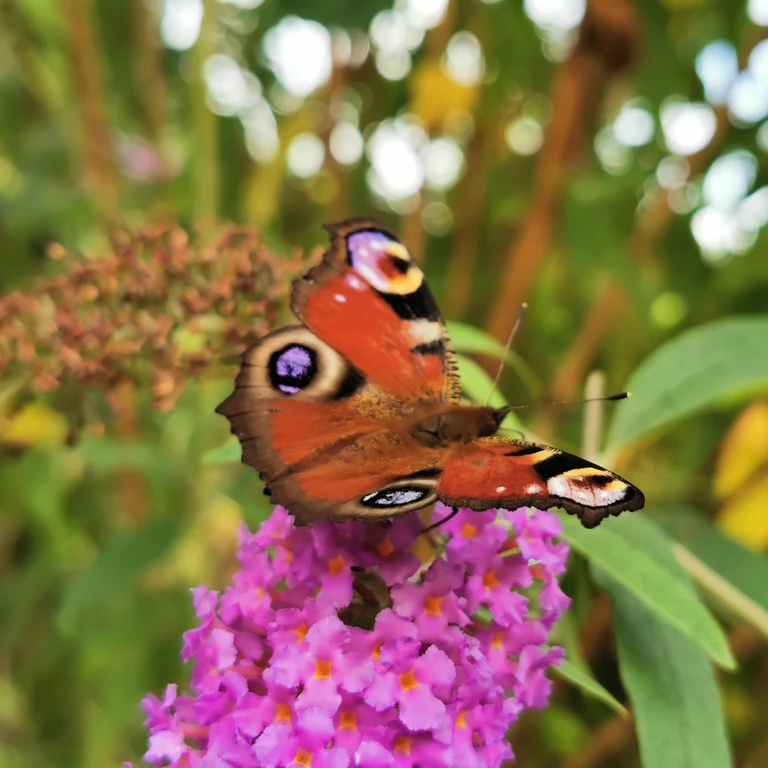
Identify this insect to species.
Aglais io
